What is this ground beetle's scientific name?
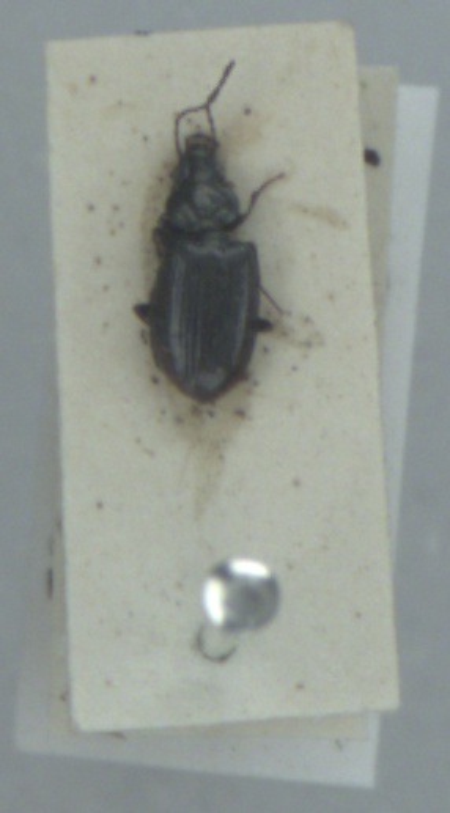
Bembidion lunulatum
